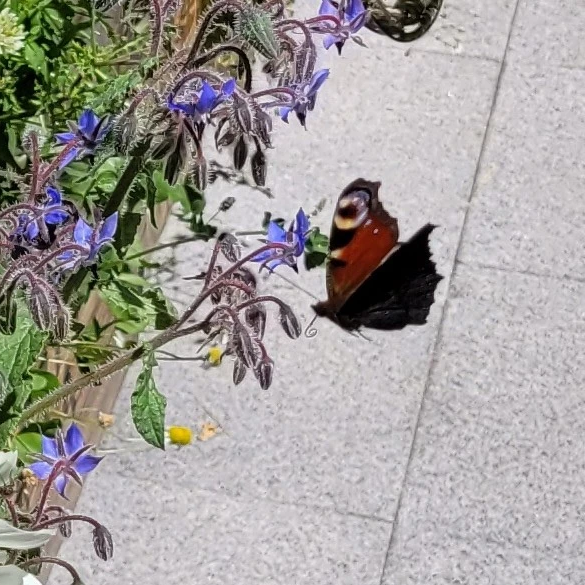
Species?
Aglais io
